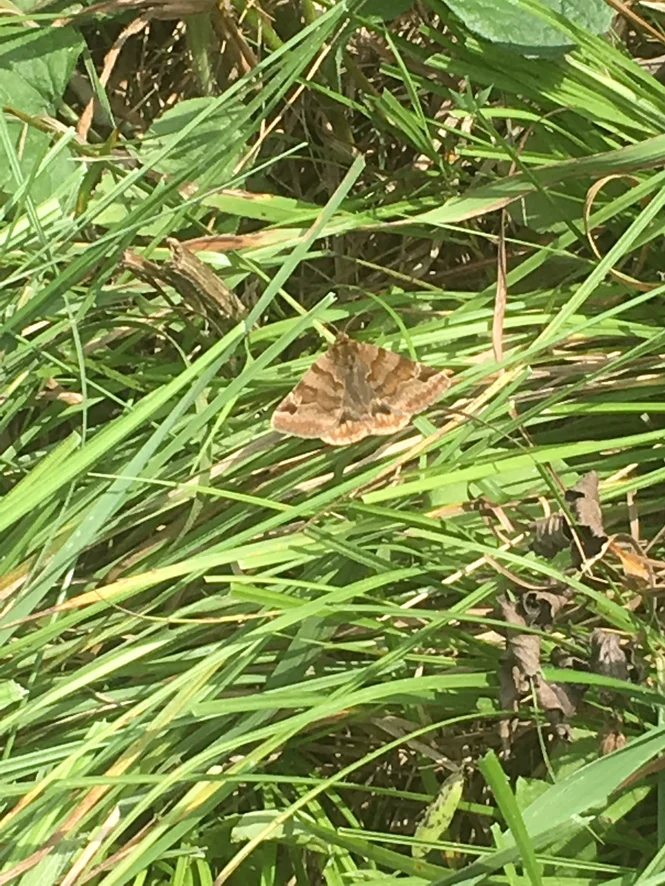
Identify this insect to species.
Euclidia glyphica
